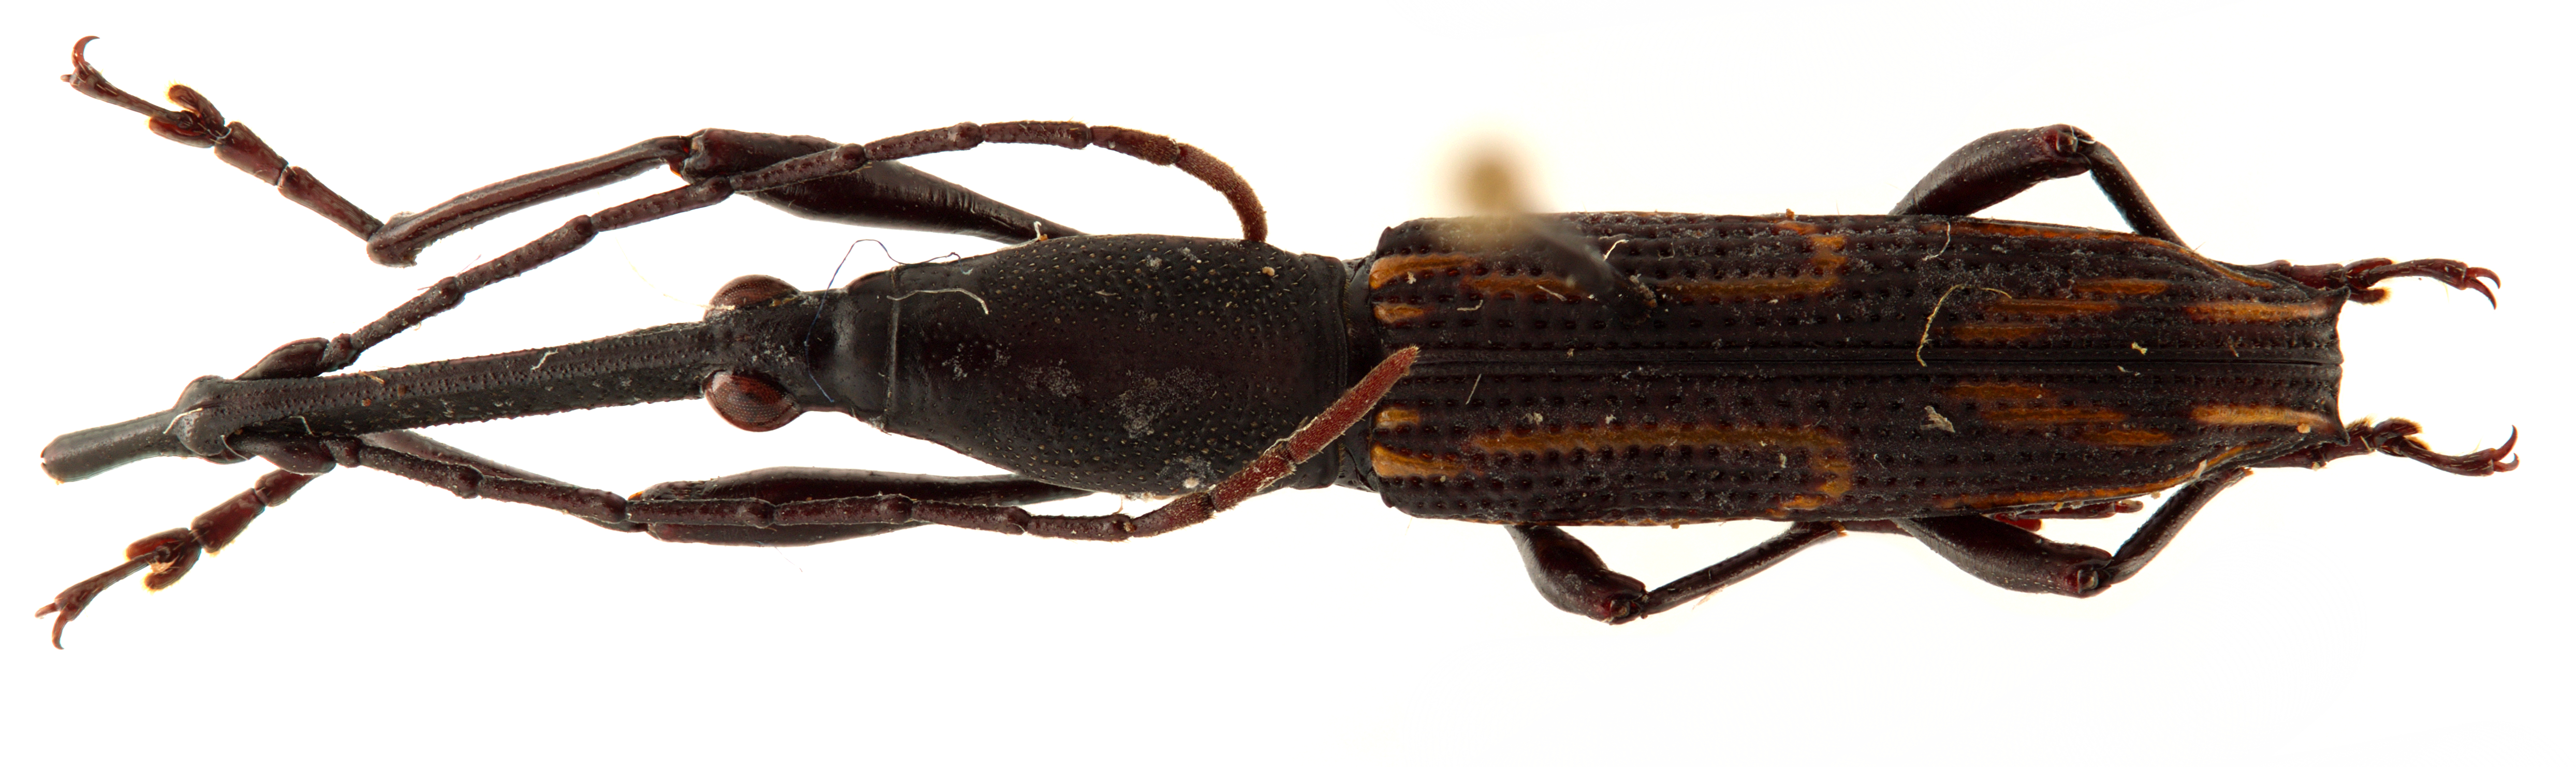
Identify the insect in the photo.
Nemorhinus myrmecophagus (also Tychaeus myrmecophagus)
